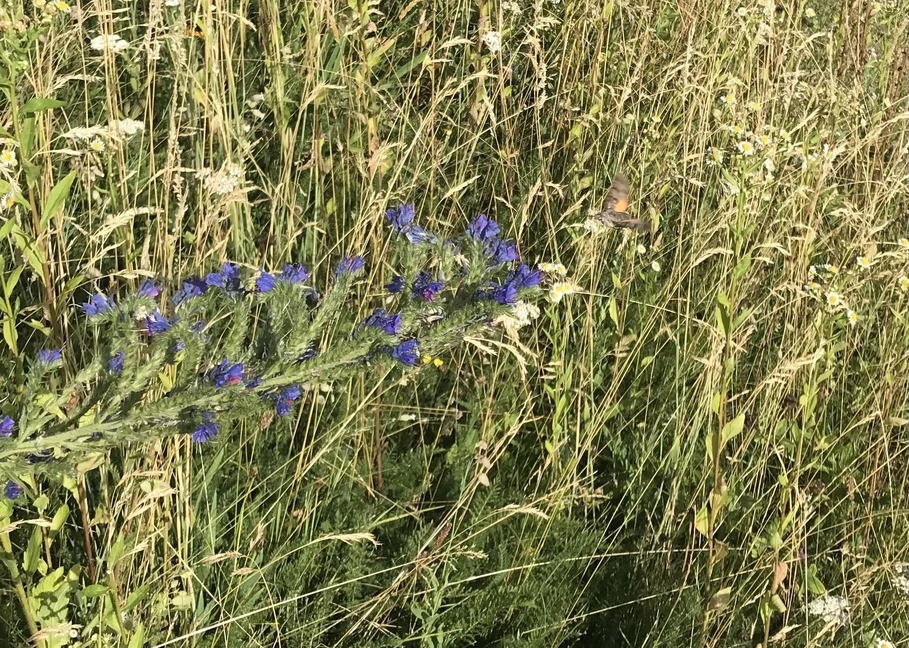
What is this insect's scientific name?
Macroglossum stellatarum
